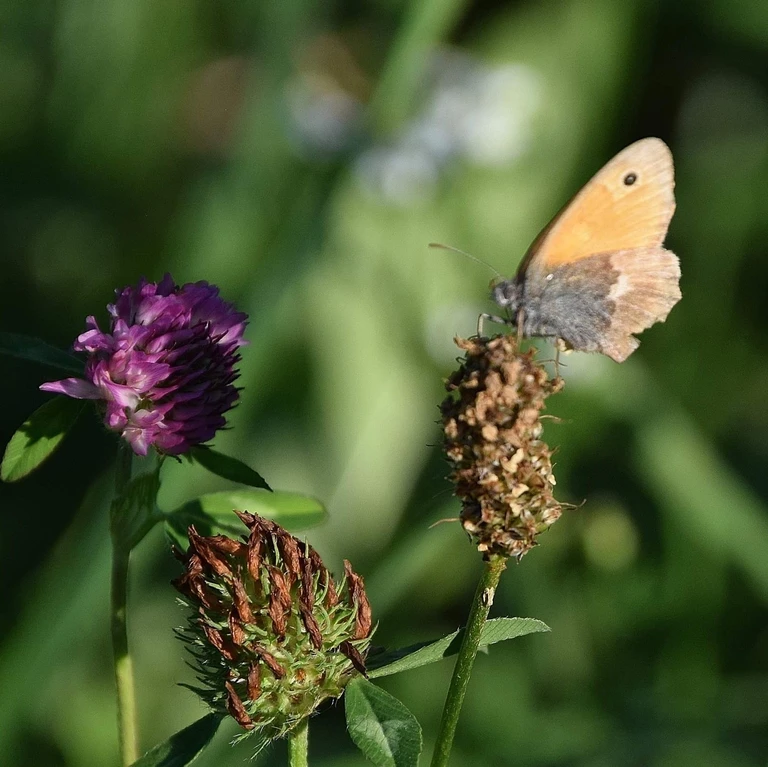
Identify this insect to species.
Coenonympha pamphilus
